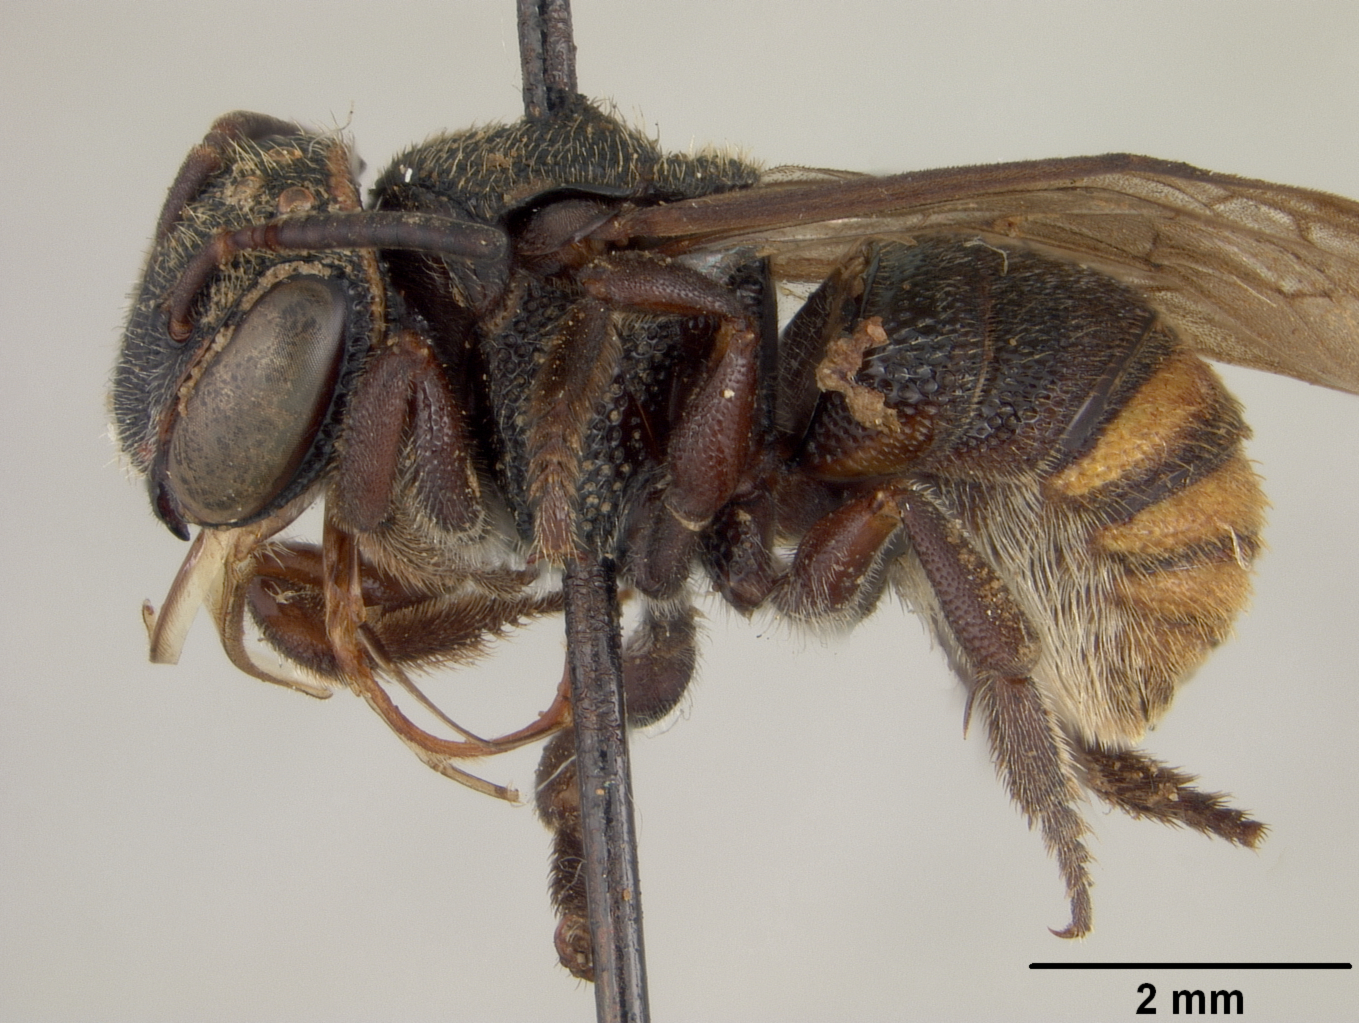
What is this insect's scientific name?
Dianthidium holmbergi
